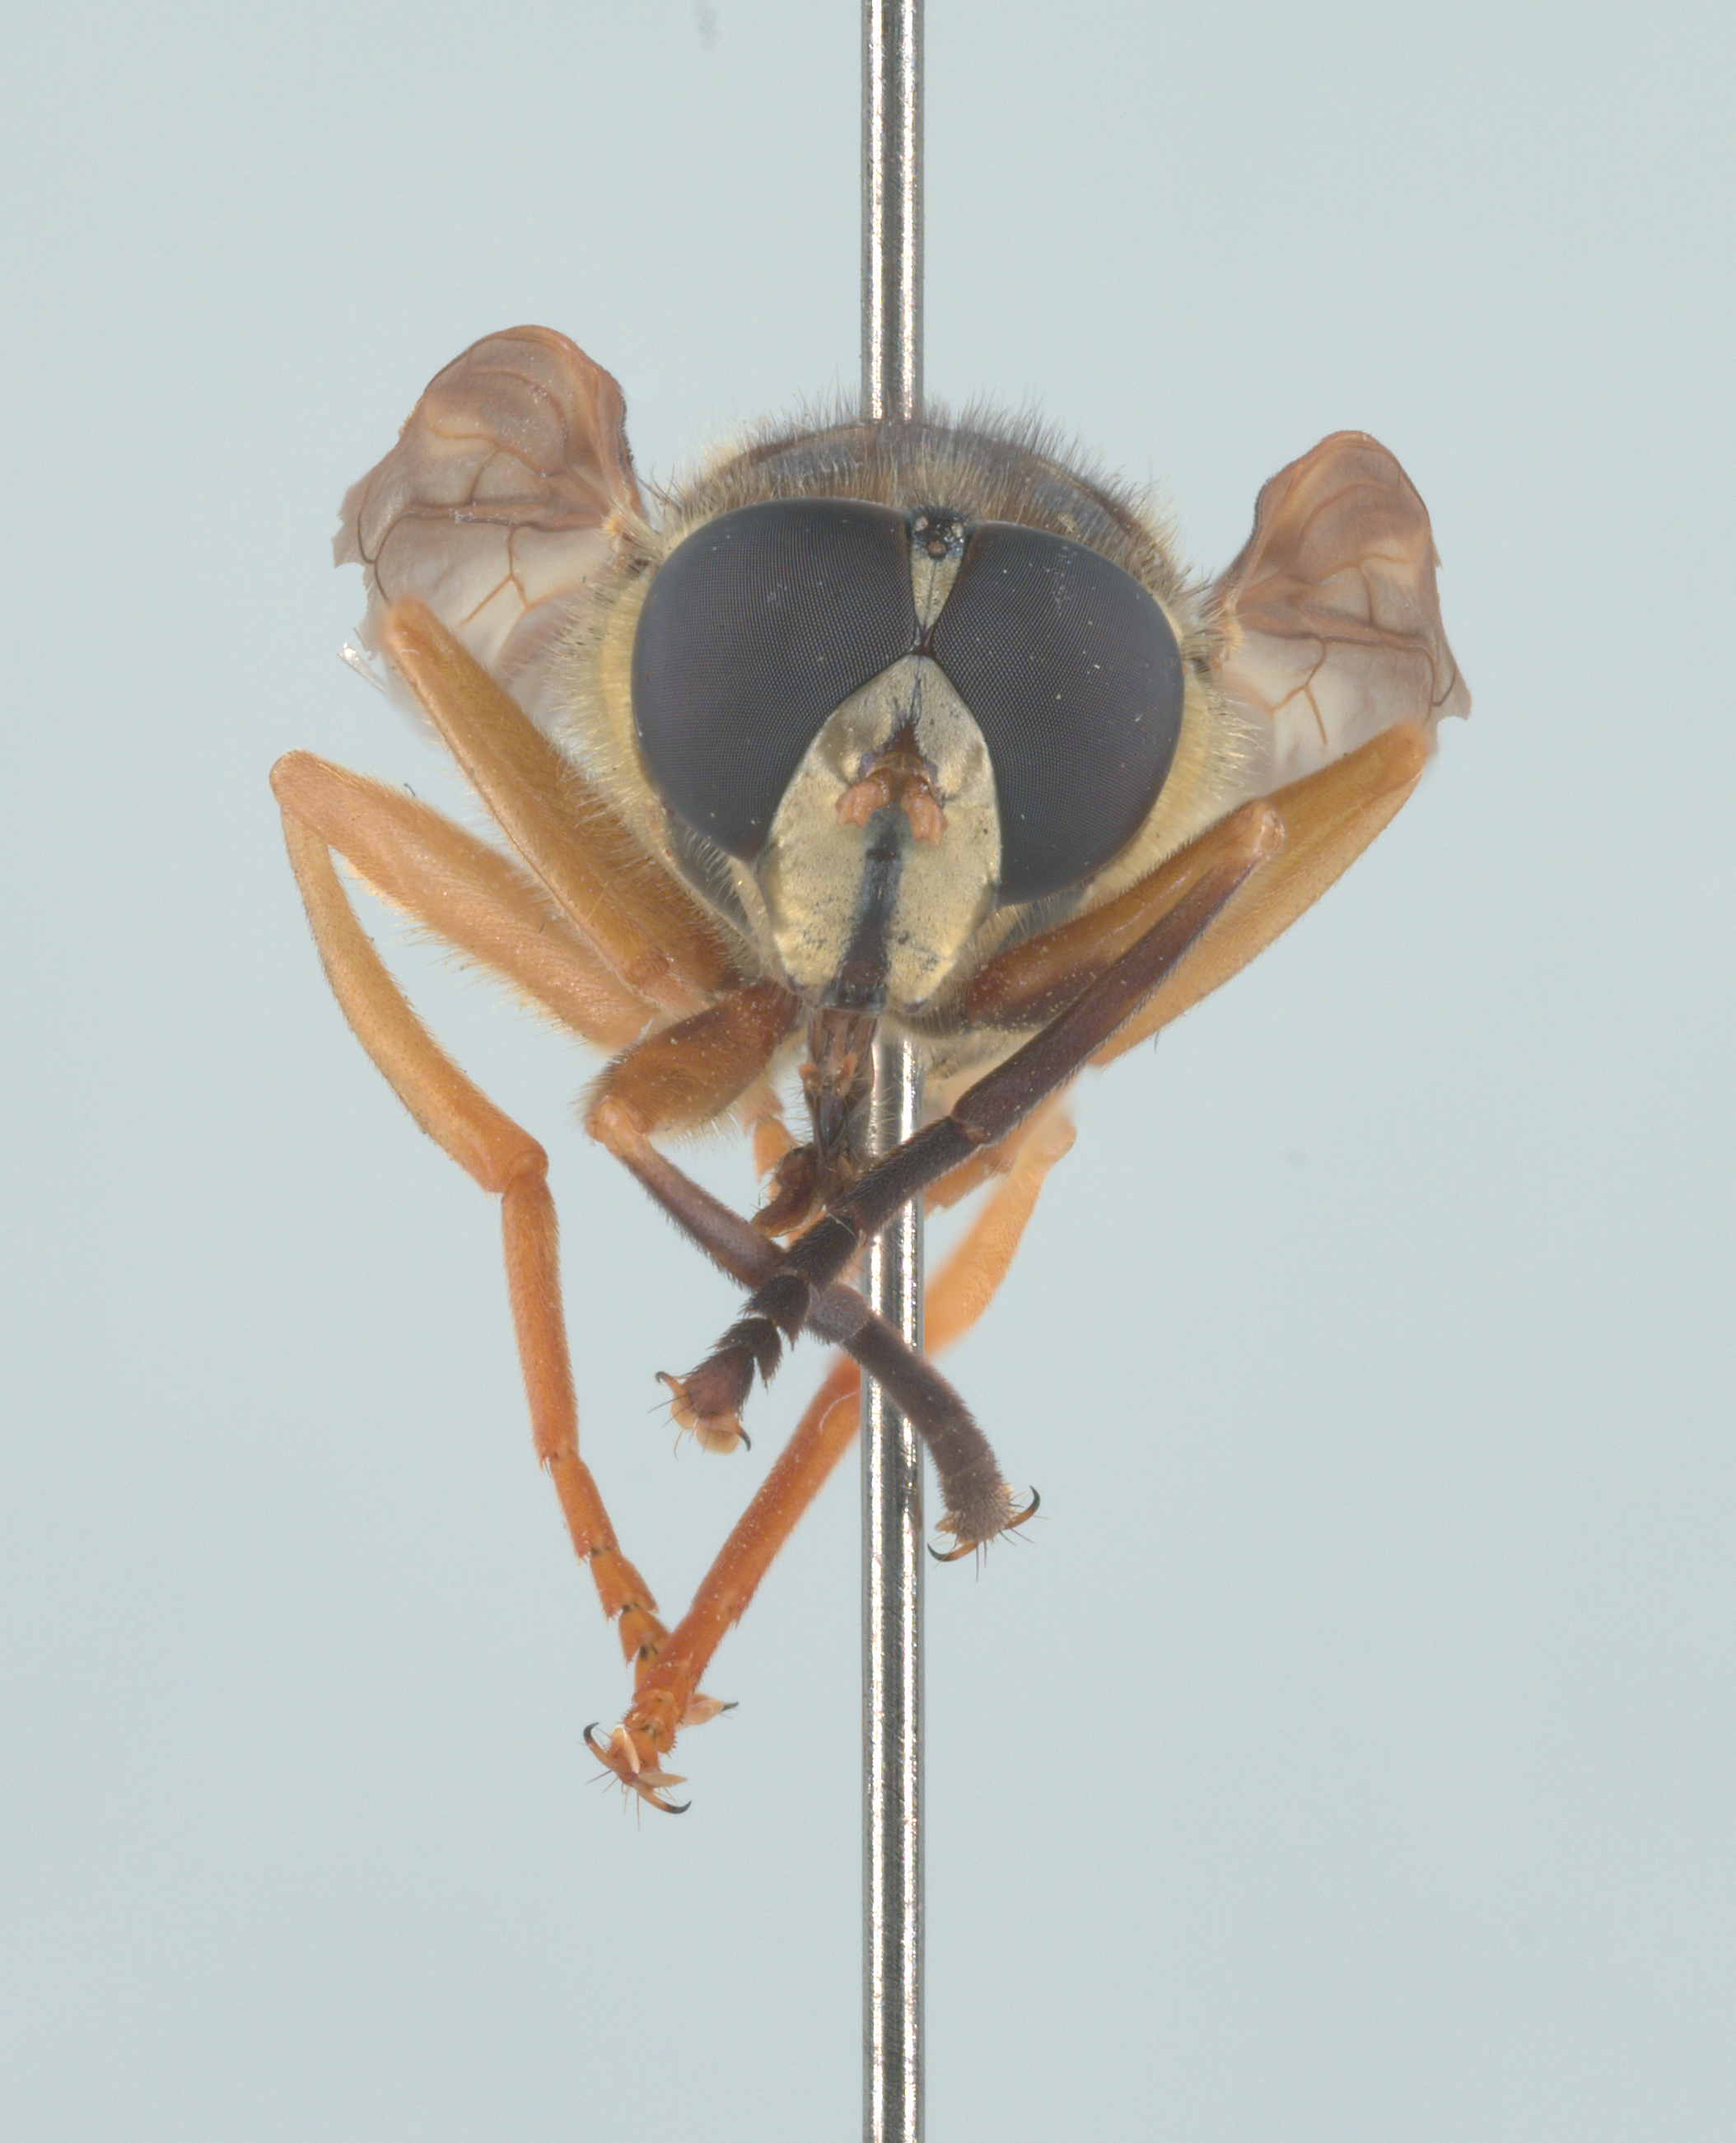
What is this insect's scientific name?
Temnostoma alternans
